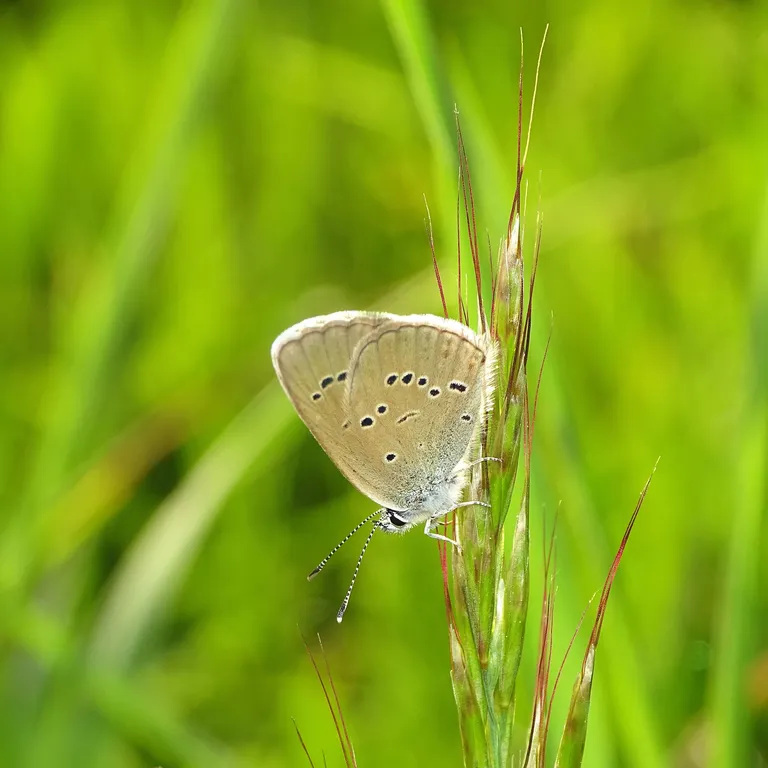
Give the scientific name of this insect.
Cyaniris semiargus
